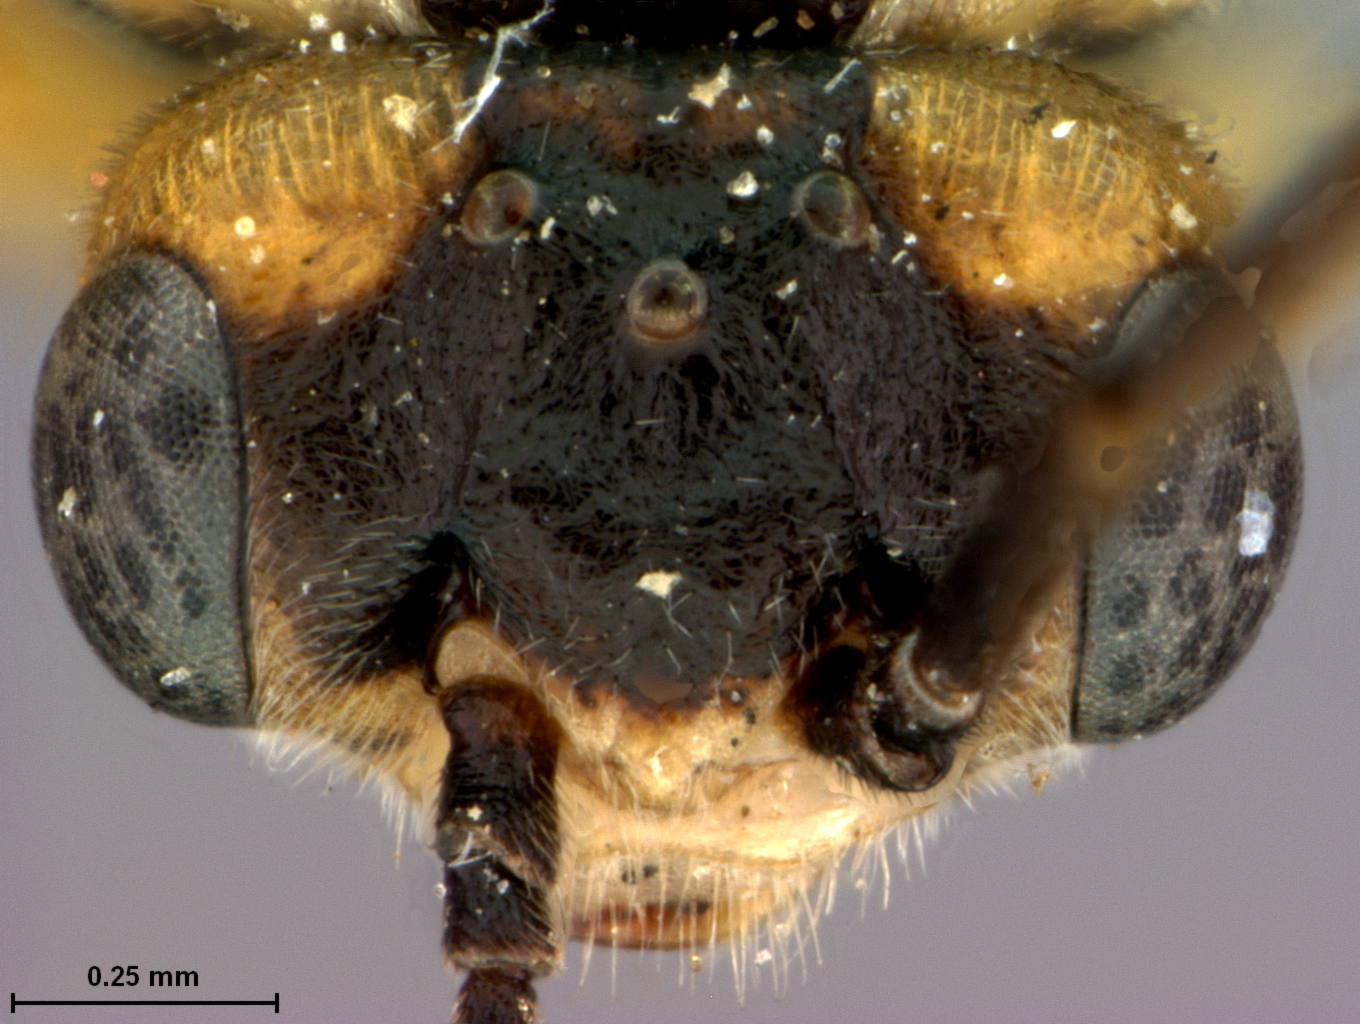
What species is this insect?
Pontania nigrita
